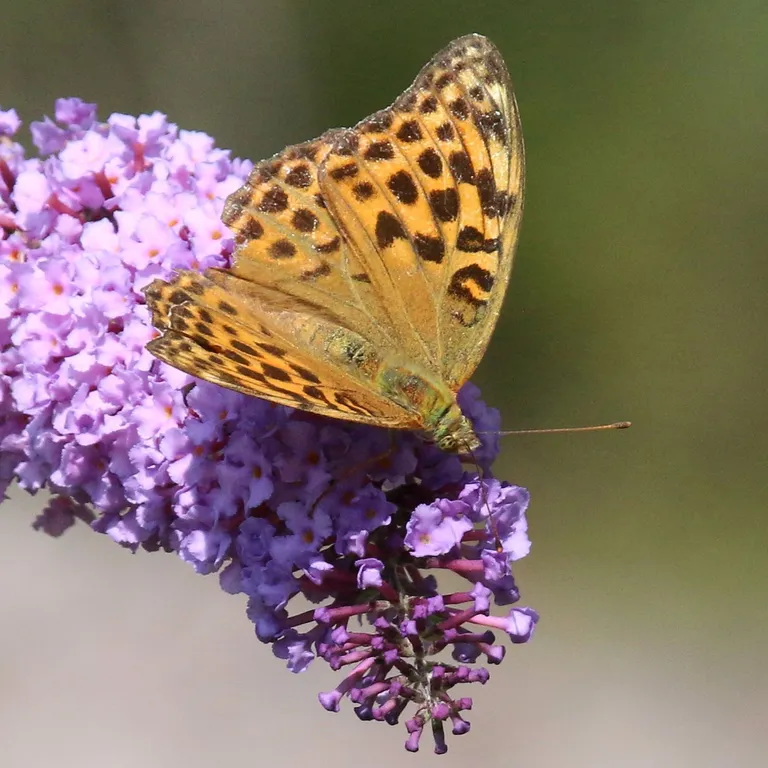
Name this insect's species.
Argynnis paphia
